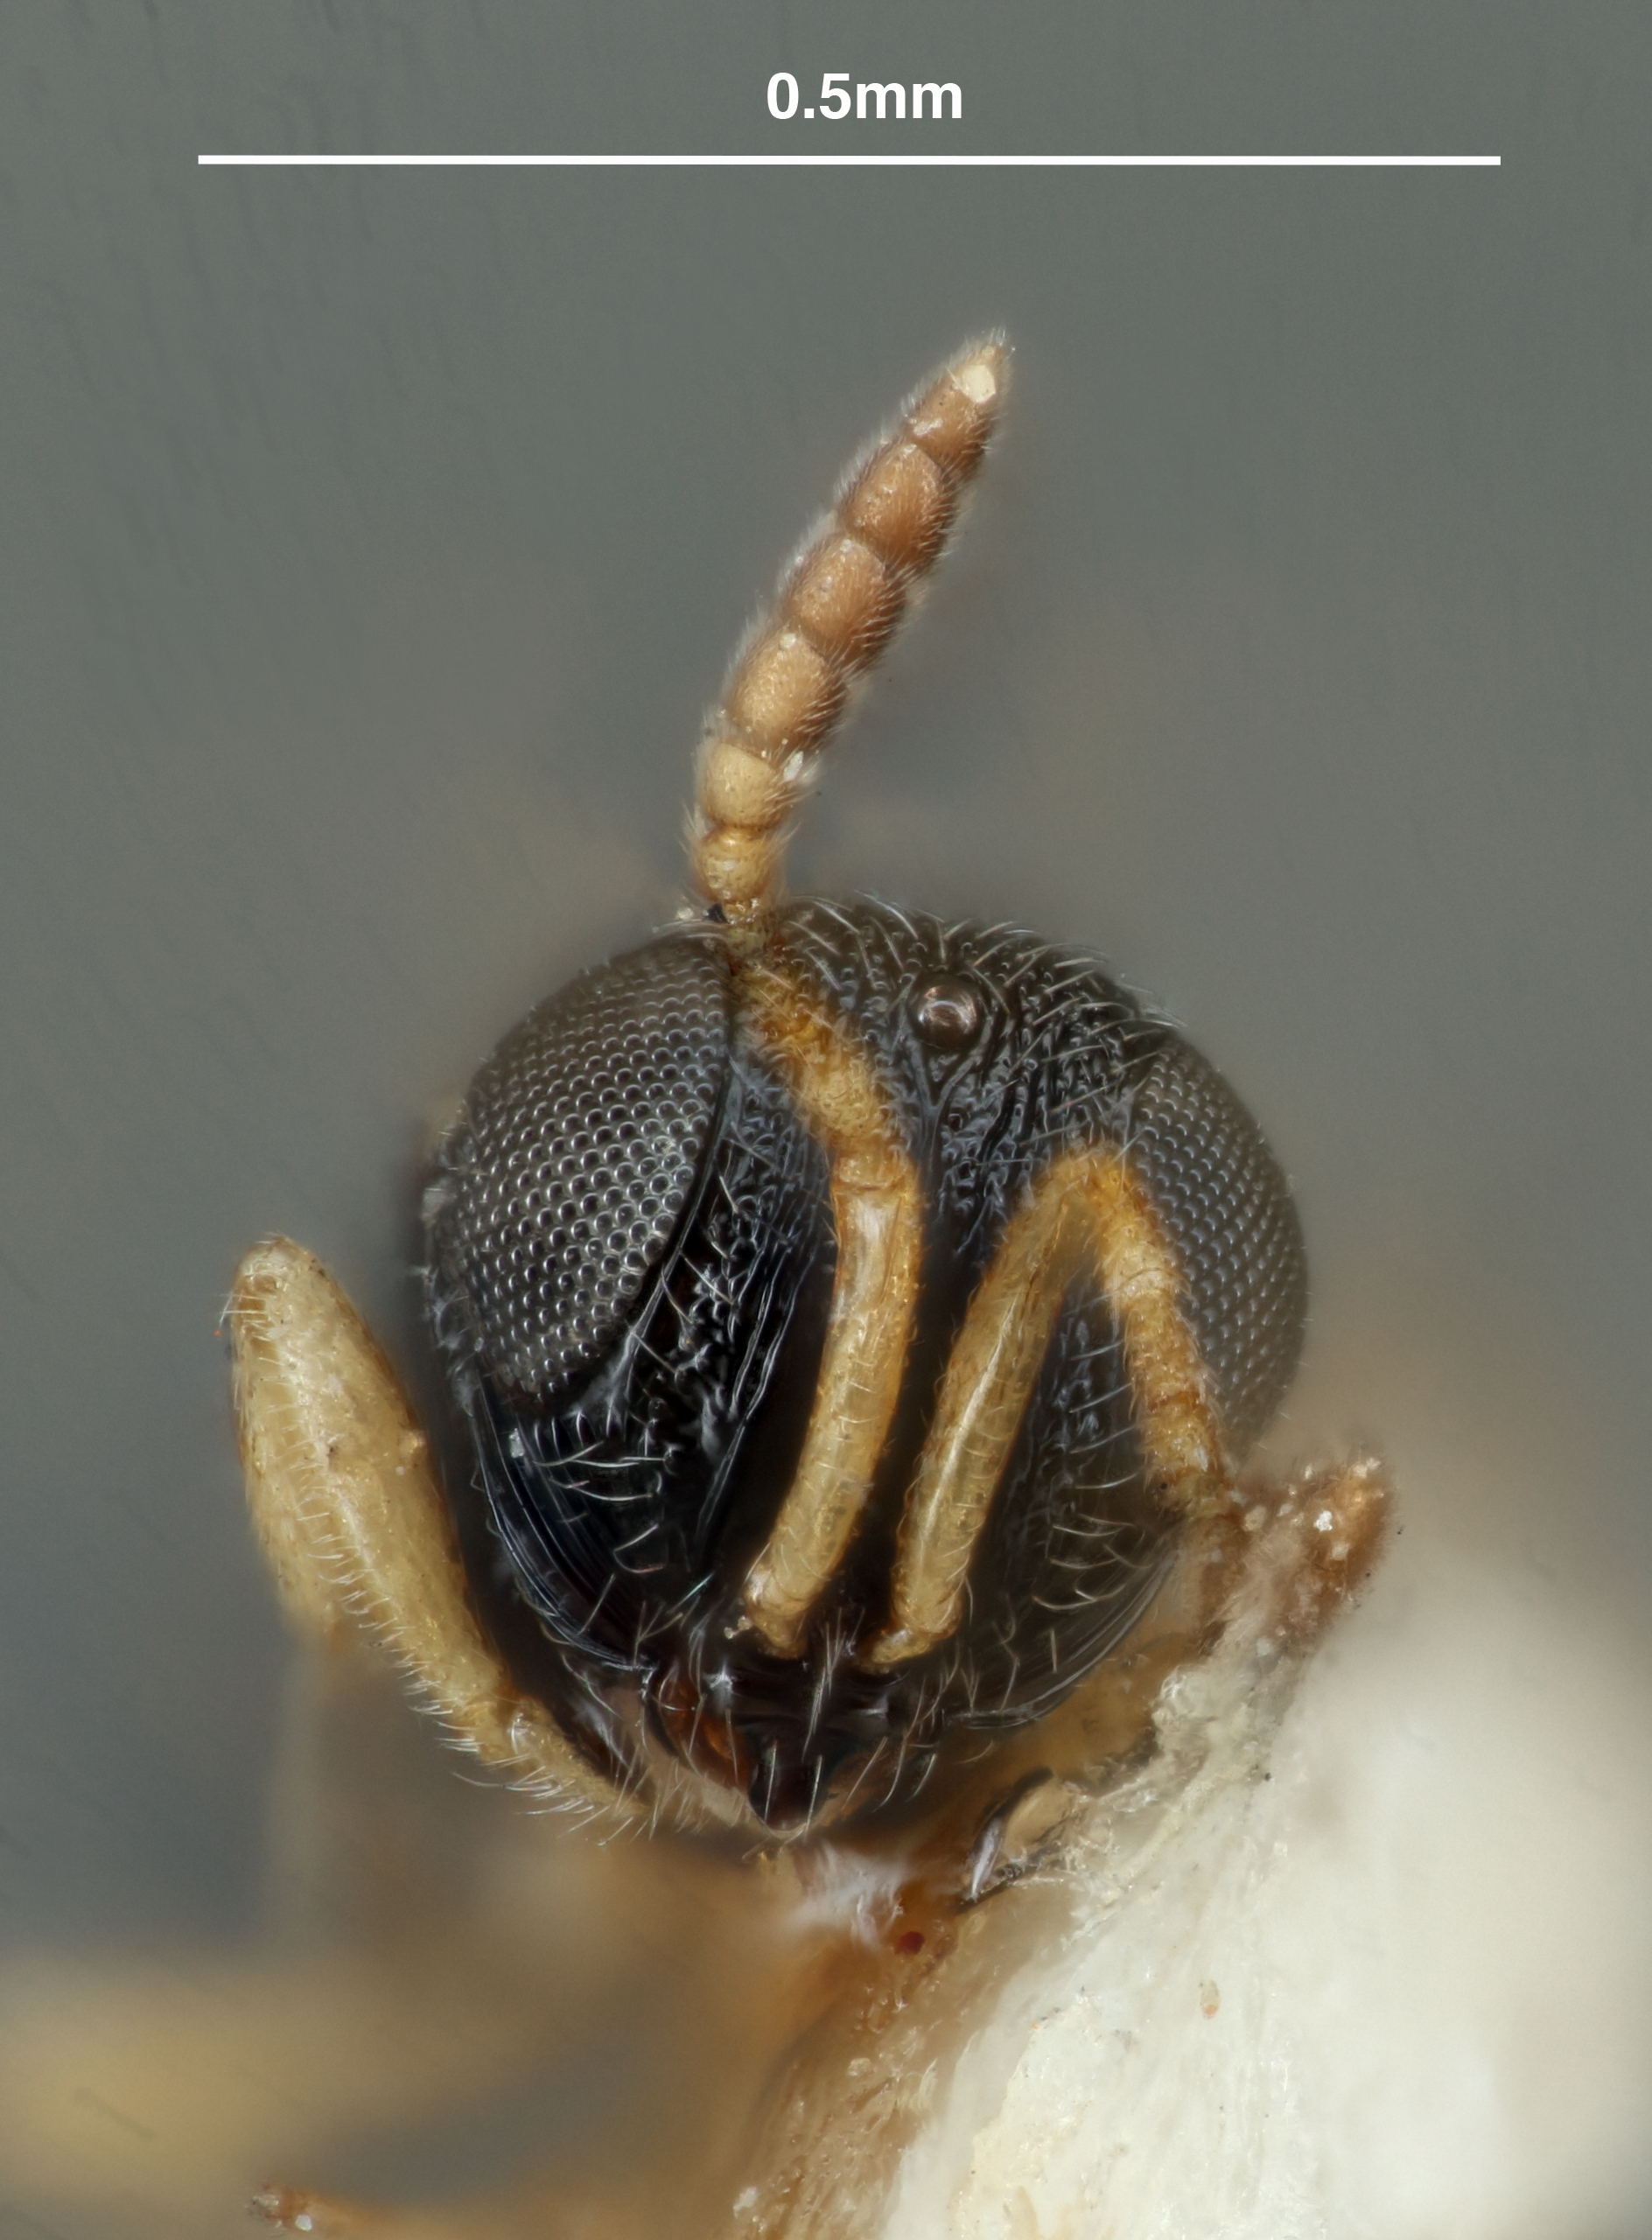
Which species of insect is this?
Dissolcus tetartus
